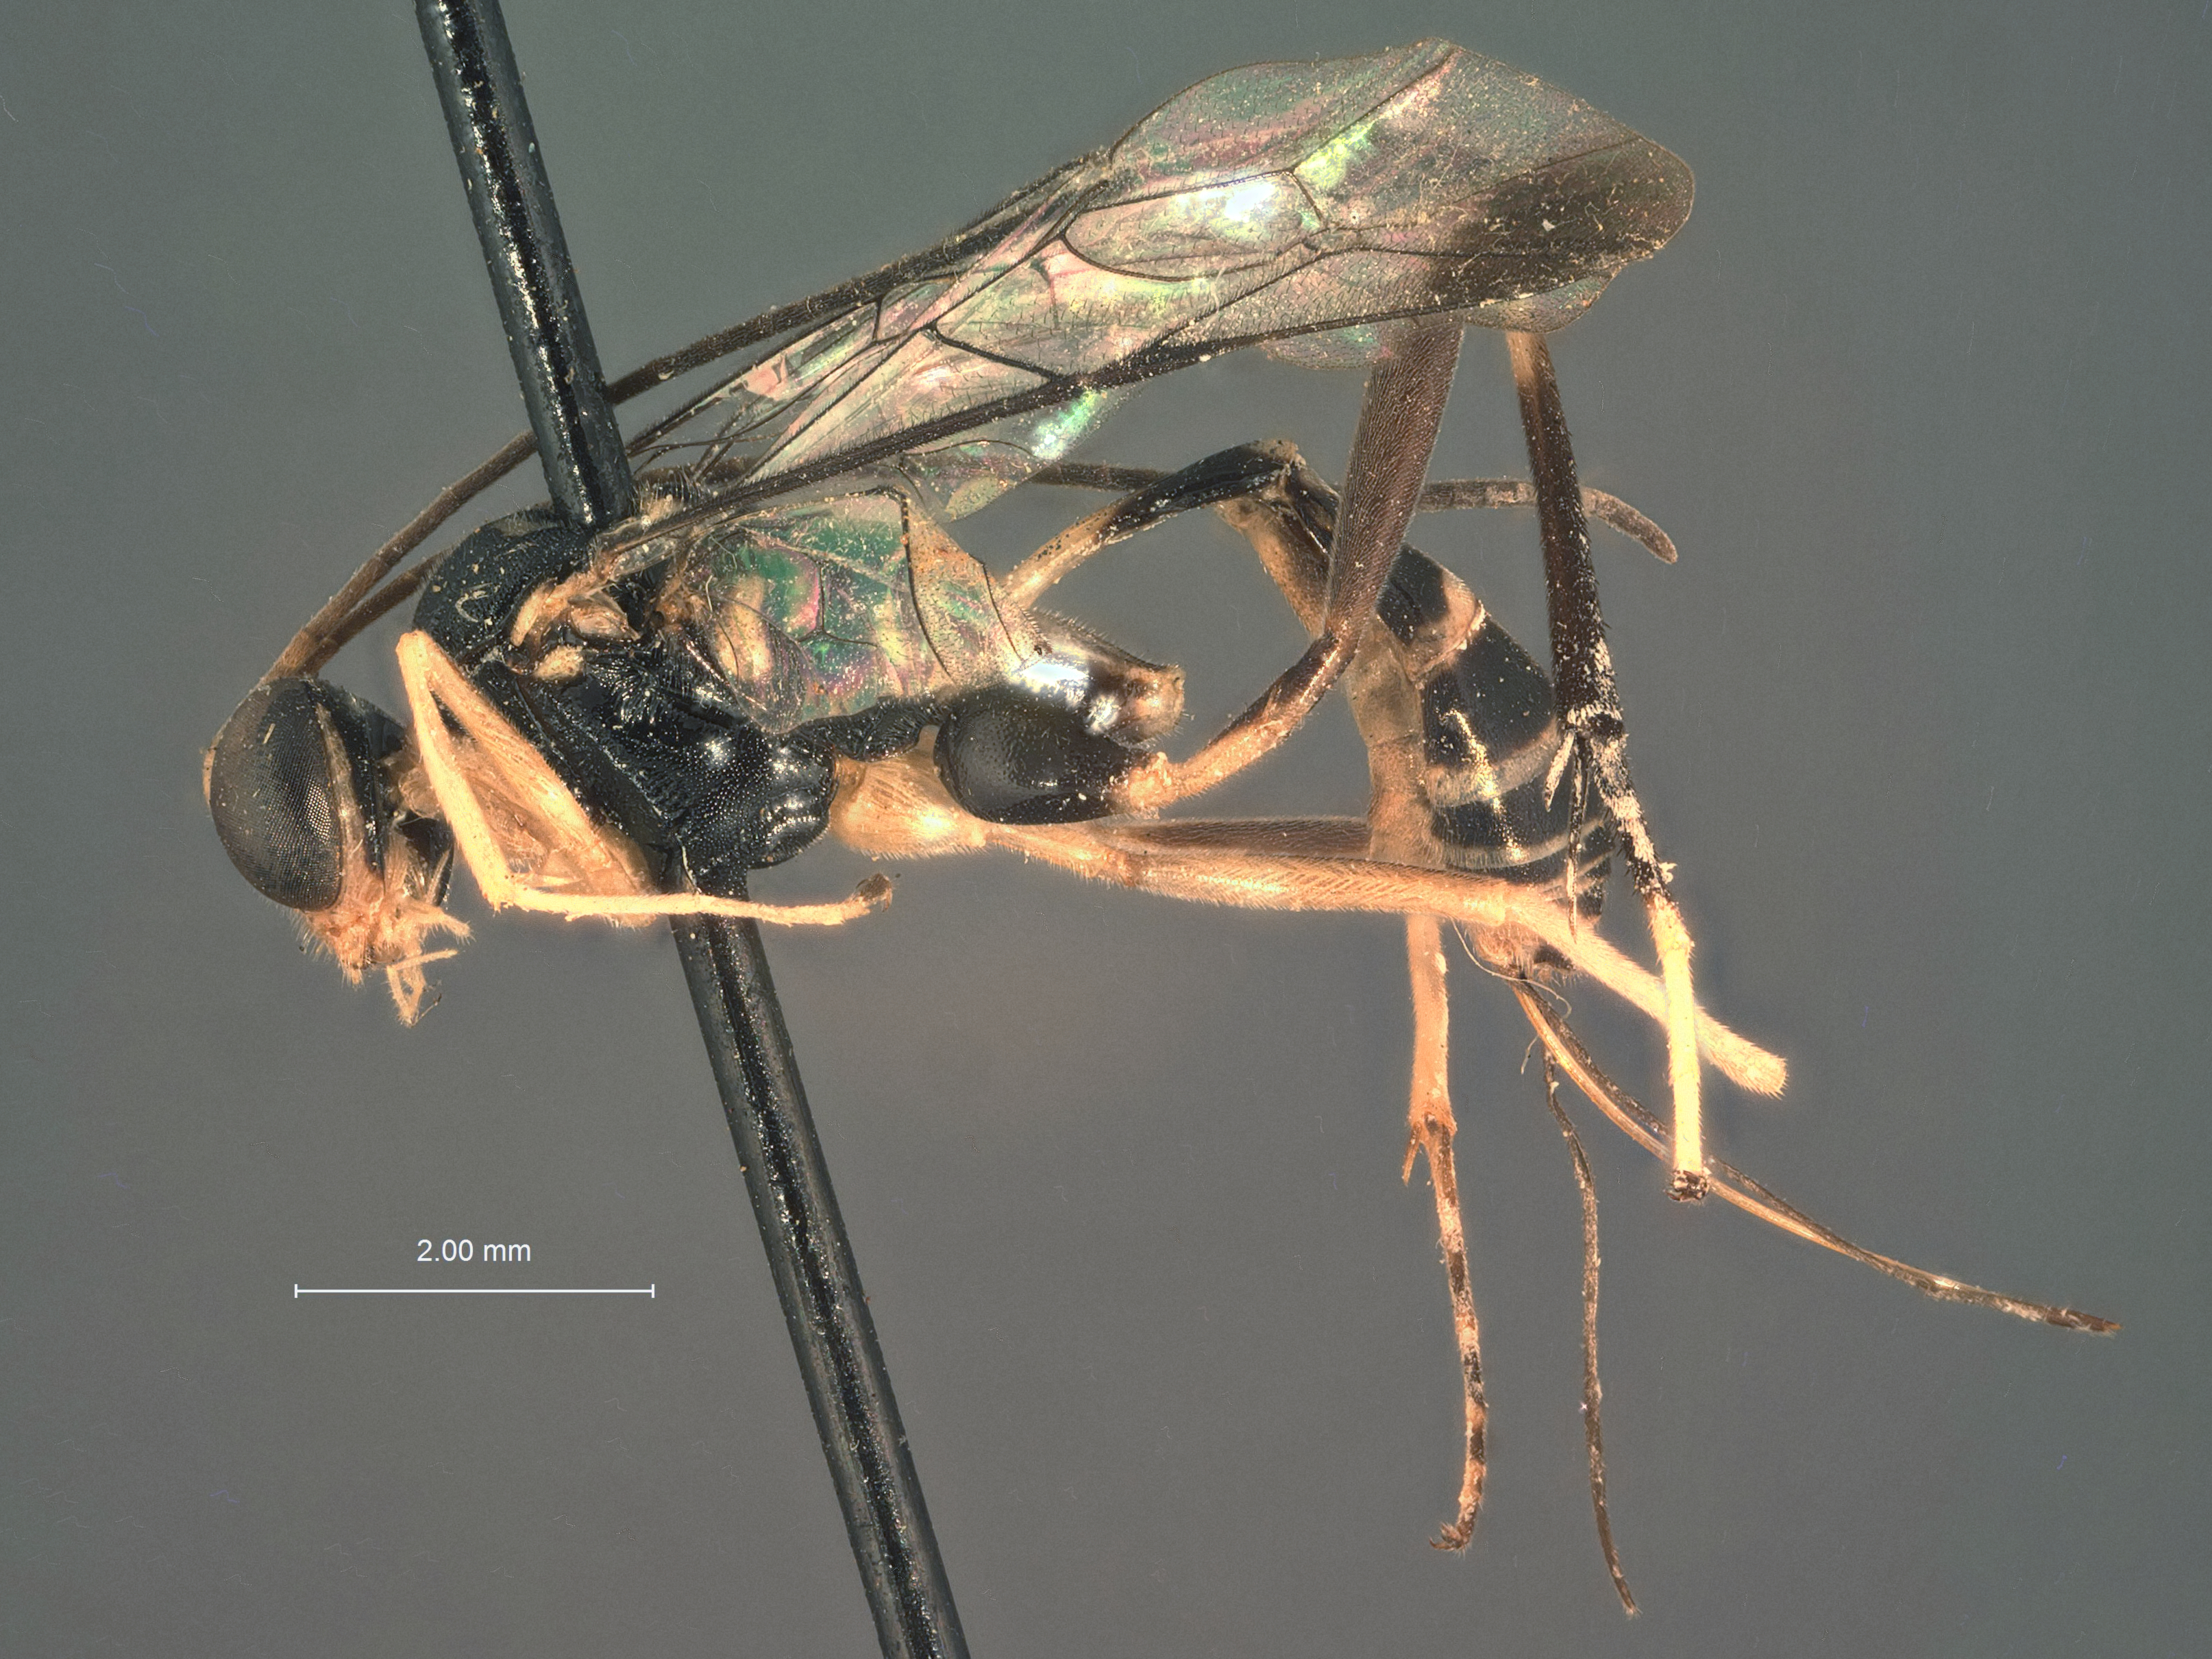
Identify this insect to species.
Photocryptus ater
